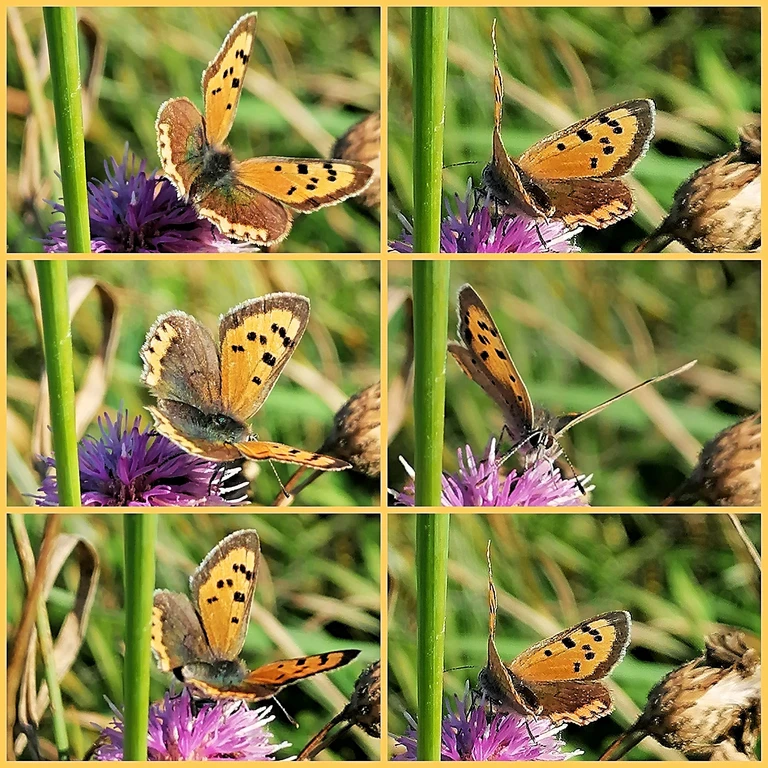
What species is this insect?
Lycaena phlaeas
